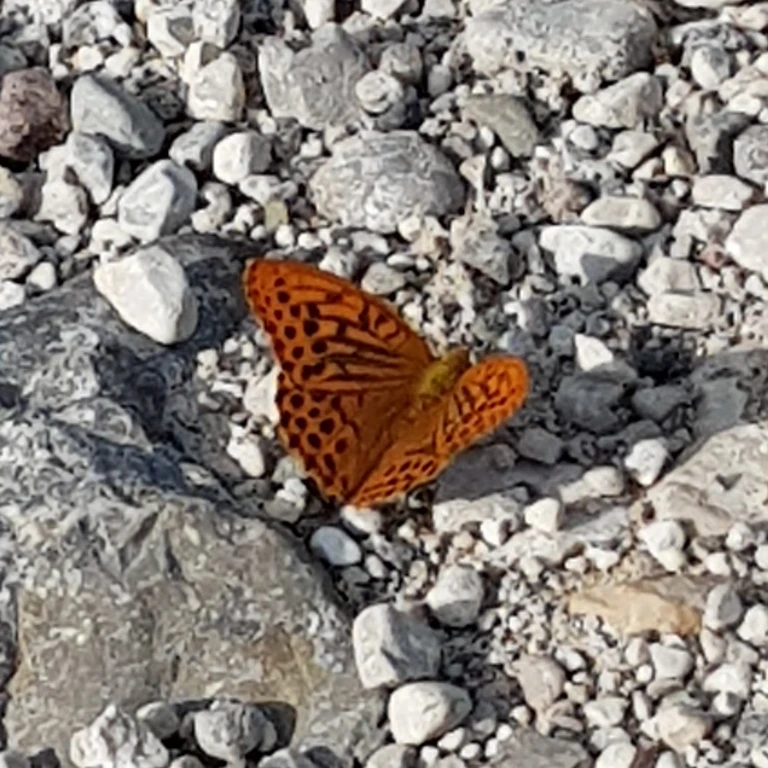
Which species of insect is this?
Argynnis paphia
